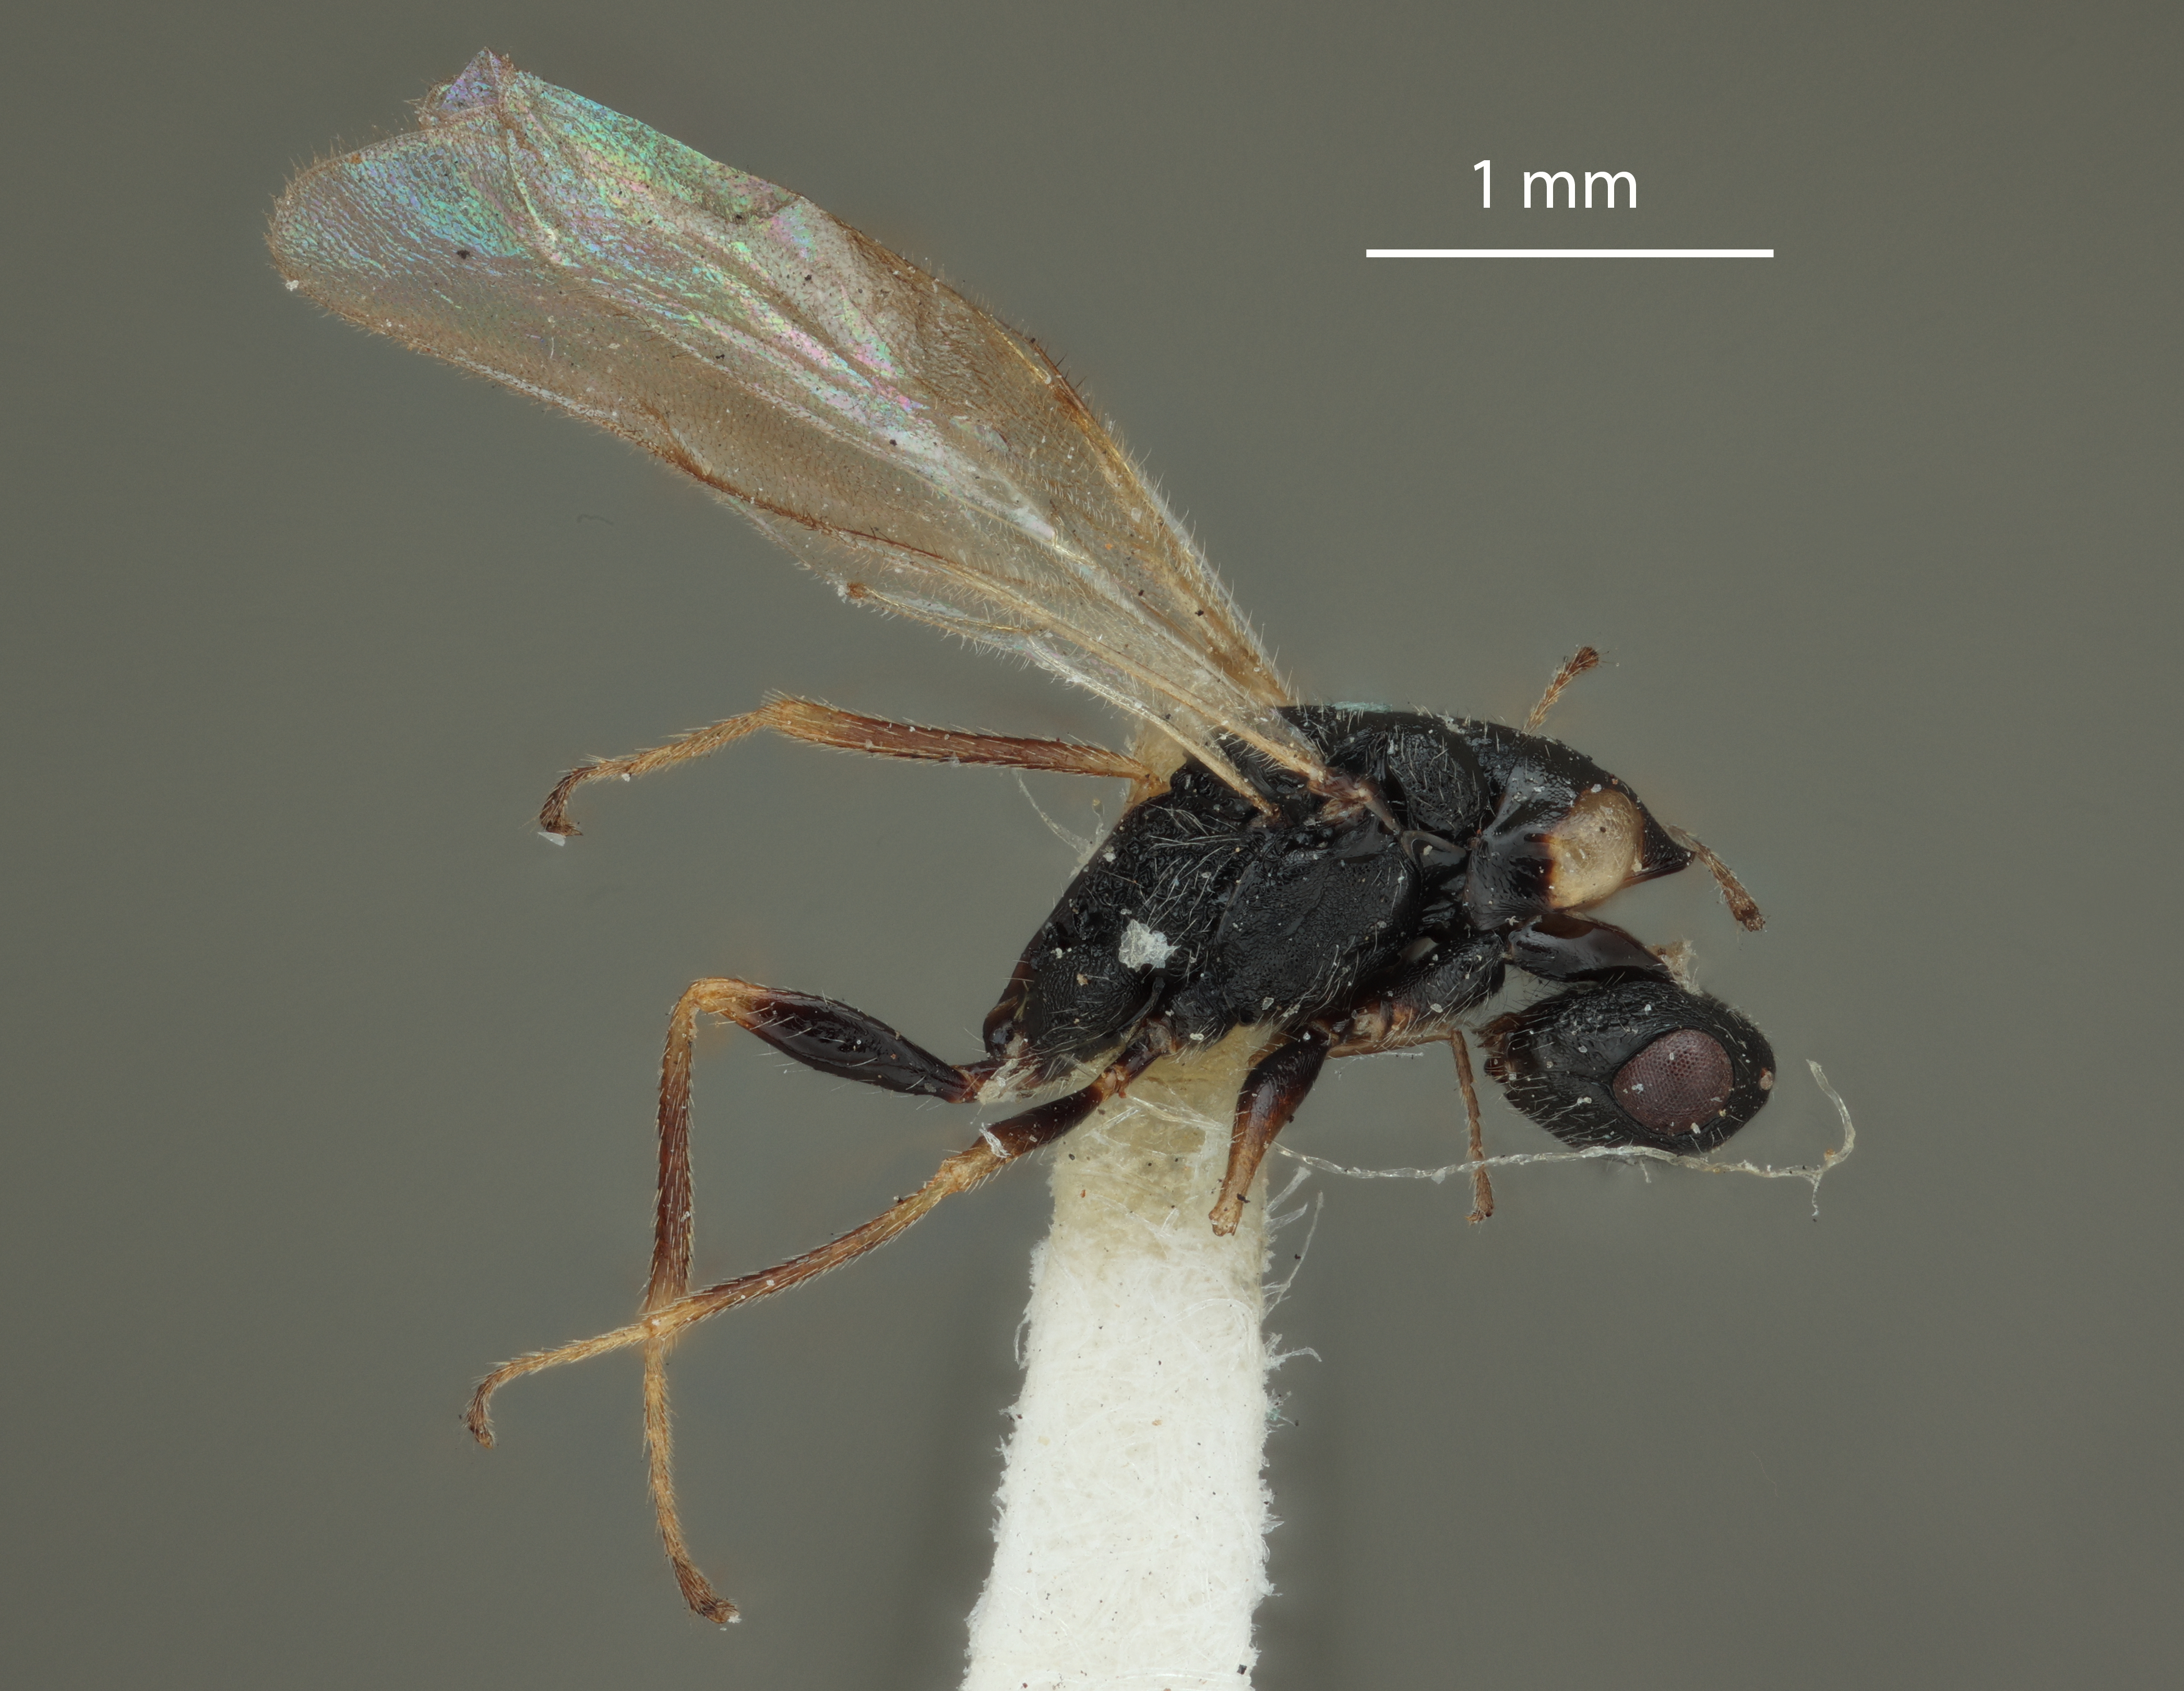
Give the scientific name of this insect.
Harmolita ainsliei
